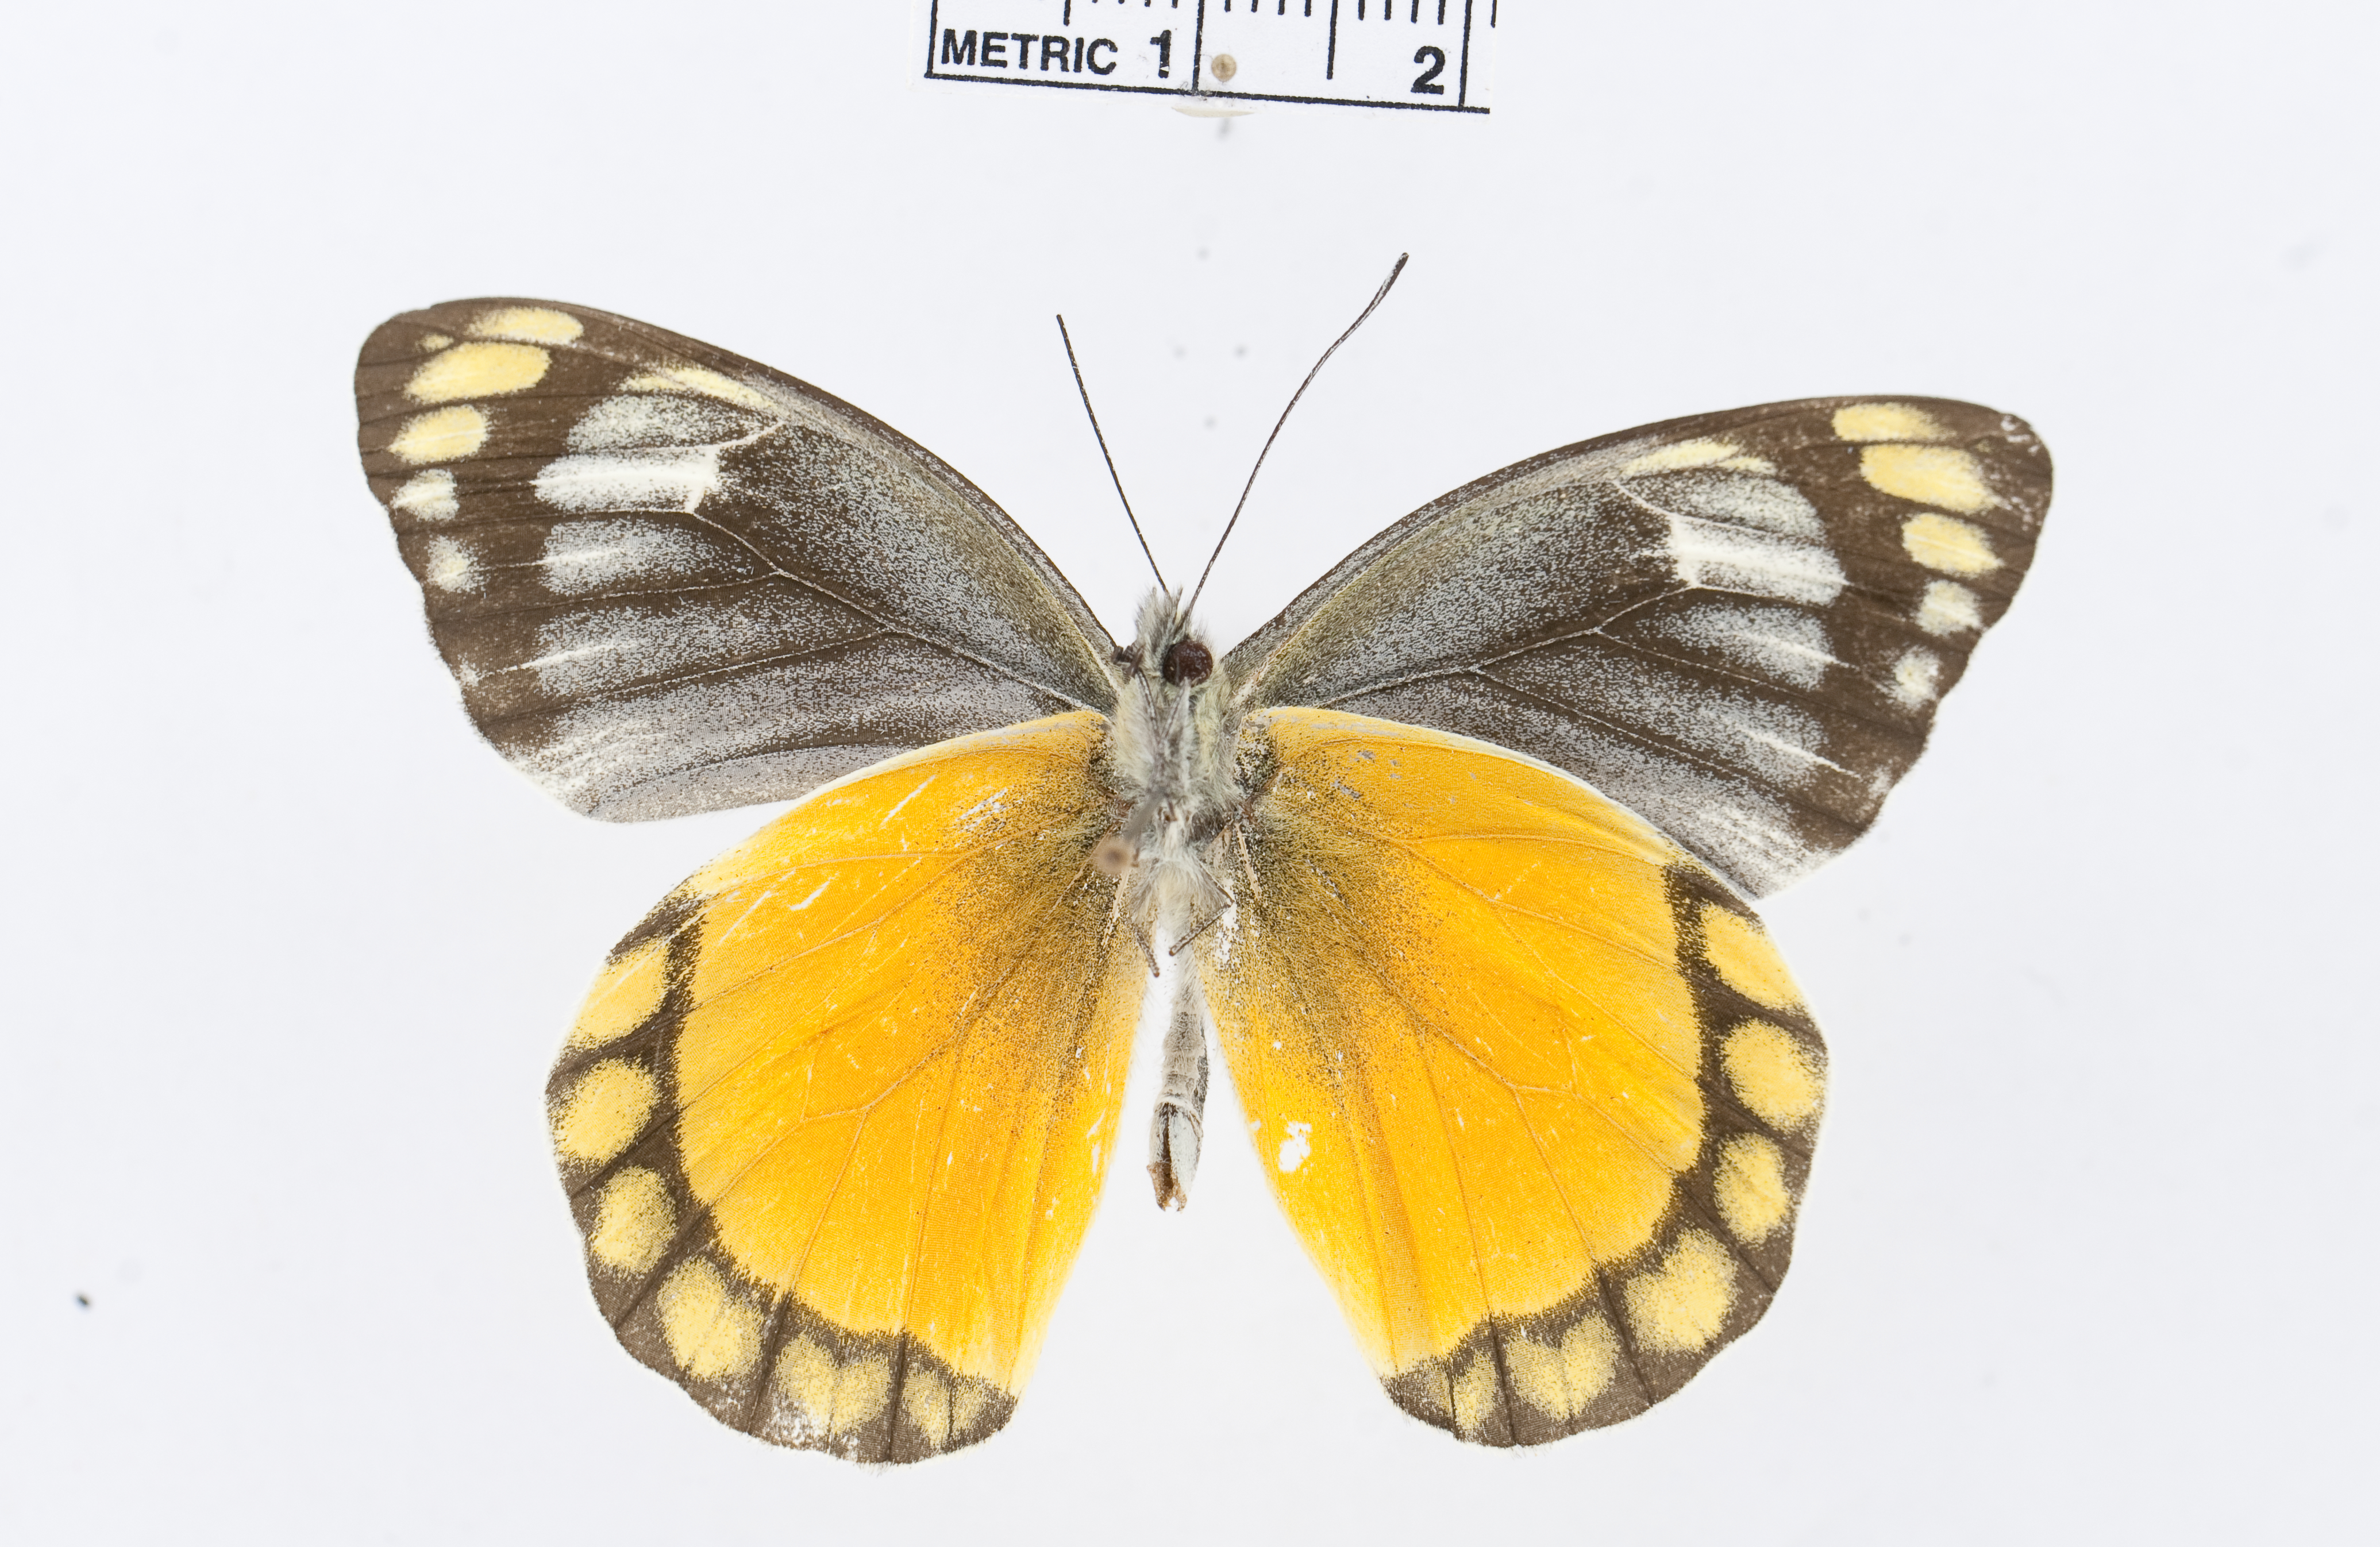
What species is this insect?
Delias melusina
